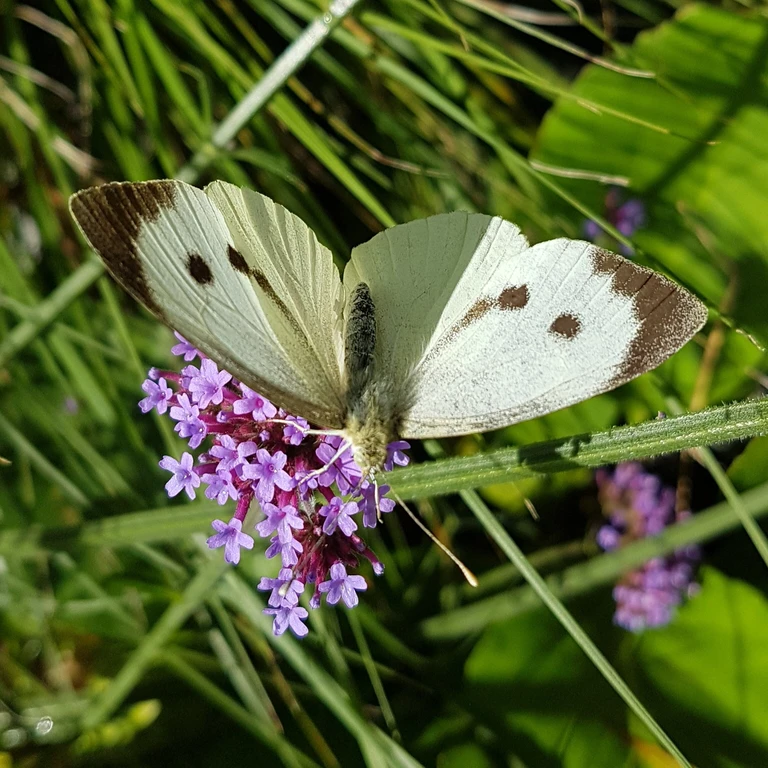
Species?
Pieris brassicae
